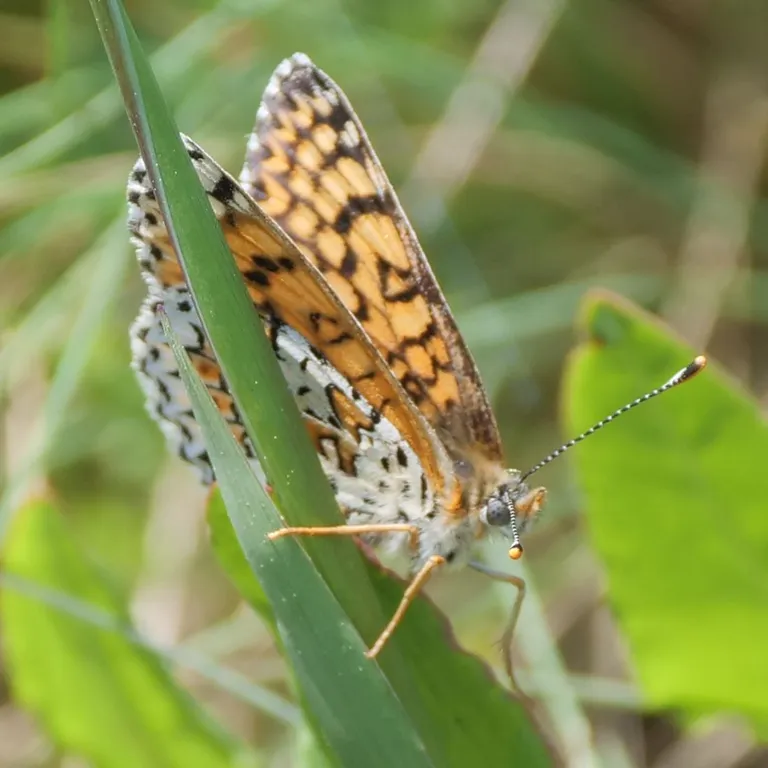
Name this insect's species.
Melitaea cinxia
